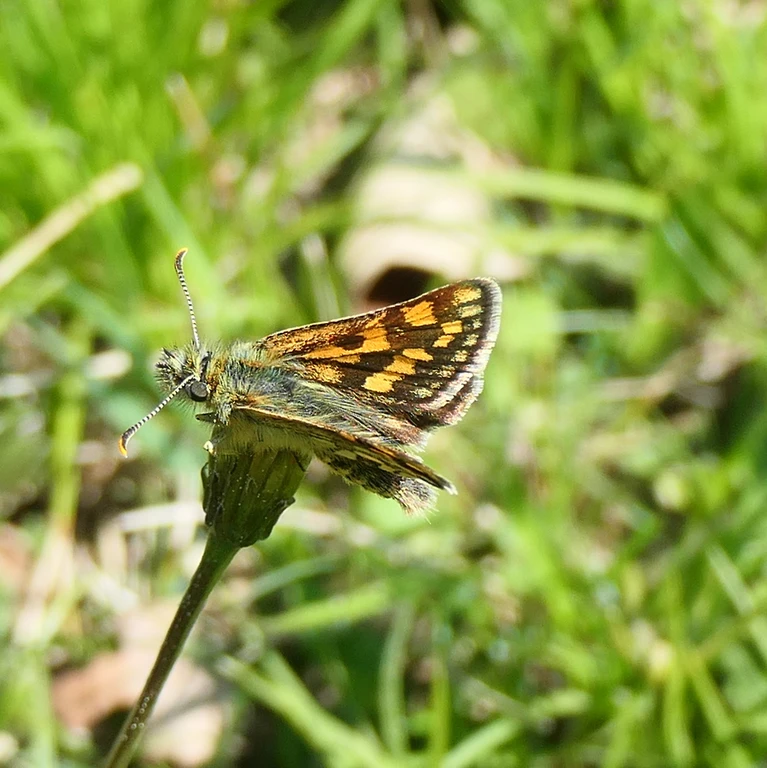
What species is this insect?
Carterocephalus palaemon
